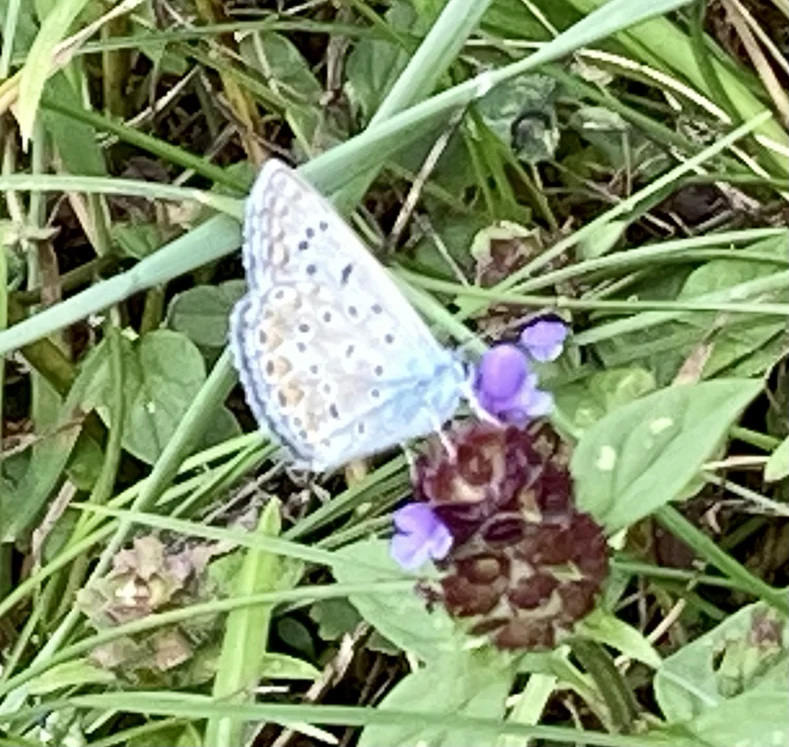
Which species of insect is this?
Polyommatus icarus
